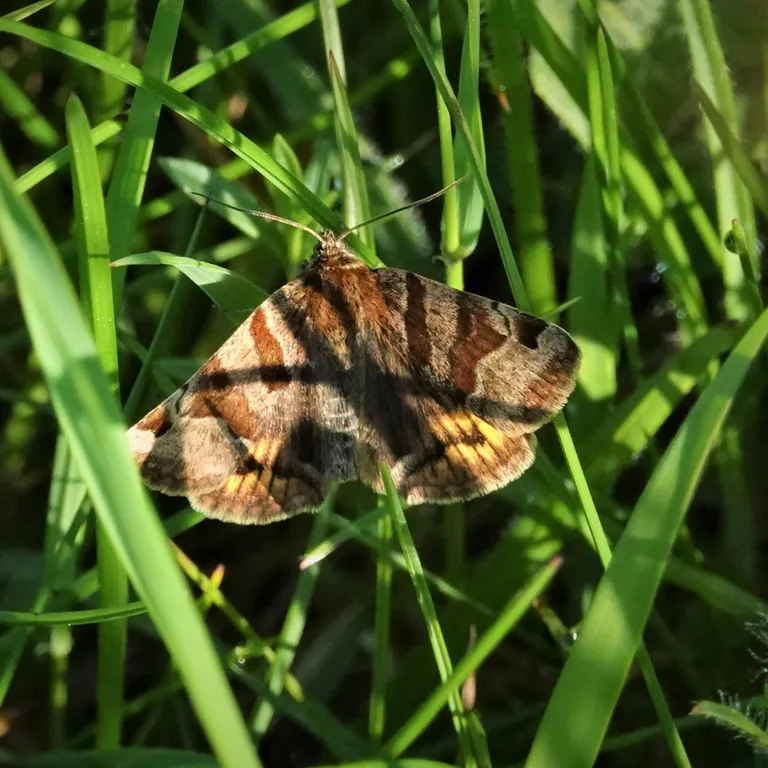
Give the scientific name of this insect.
Euclidia glyphica
